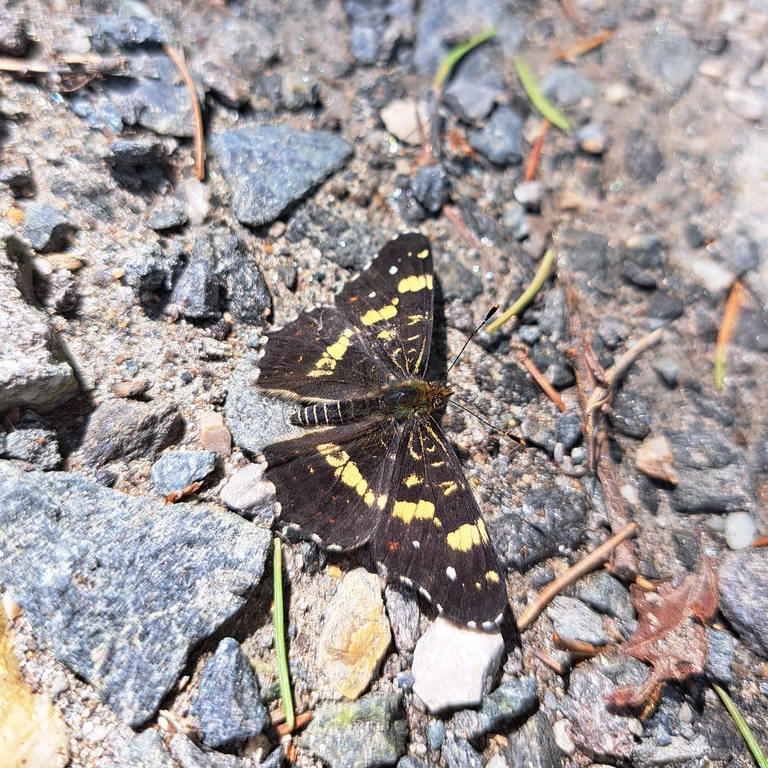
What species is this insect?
Araschnia levana
